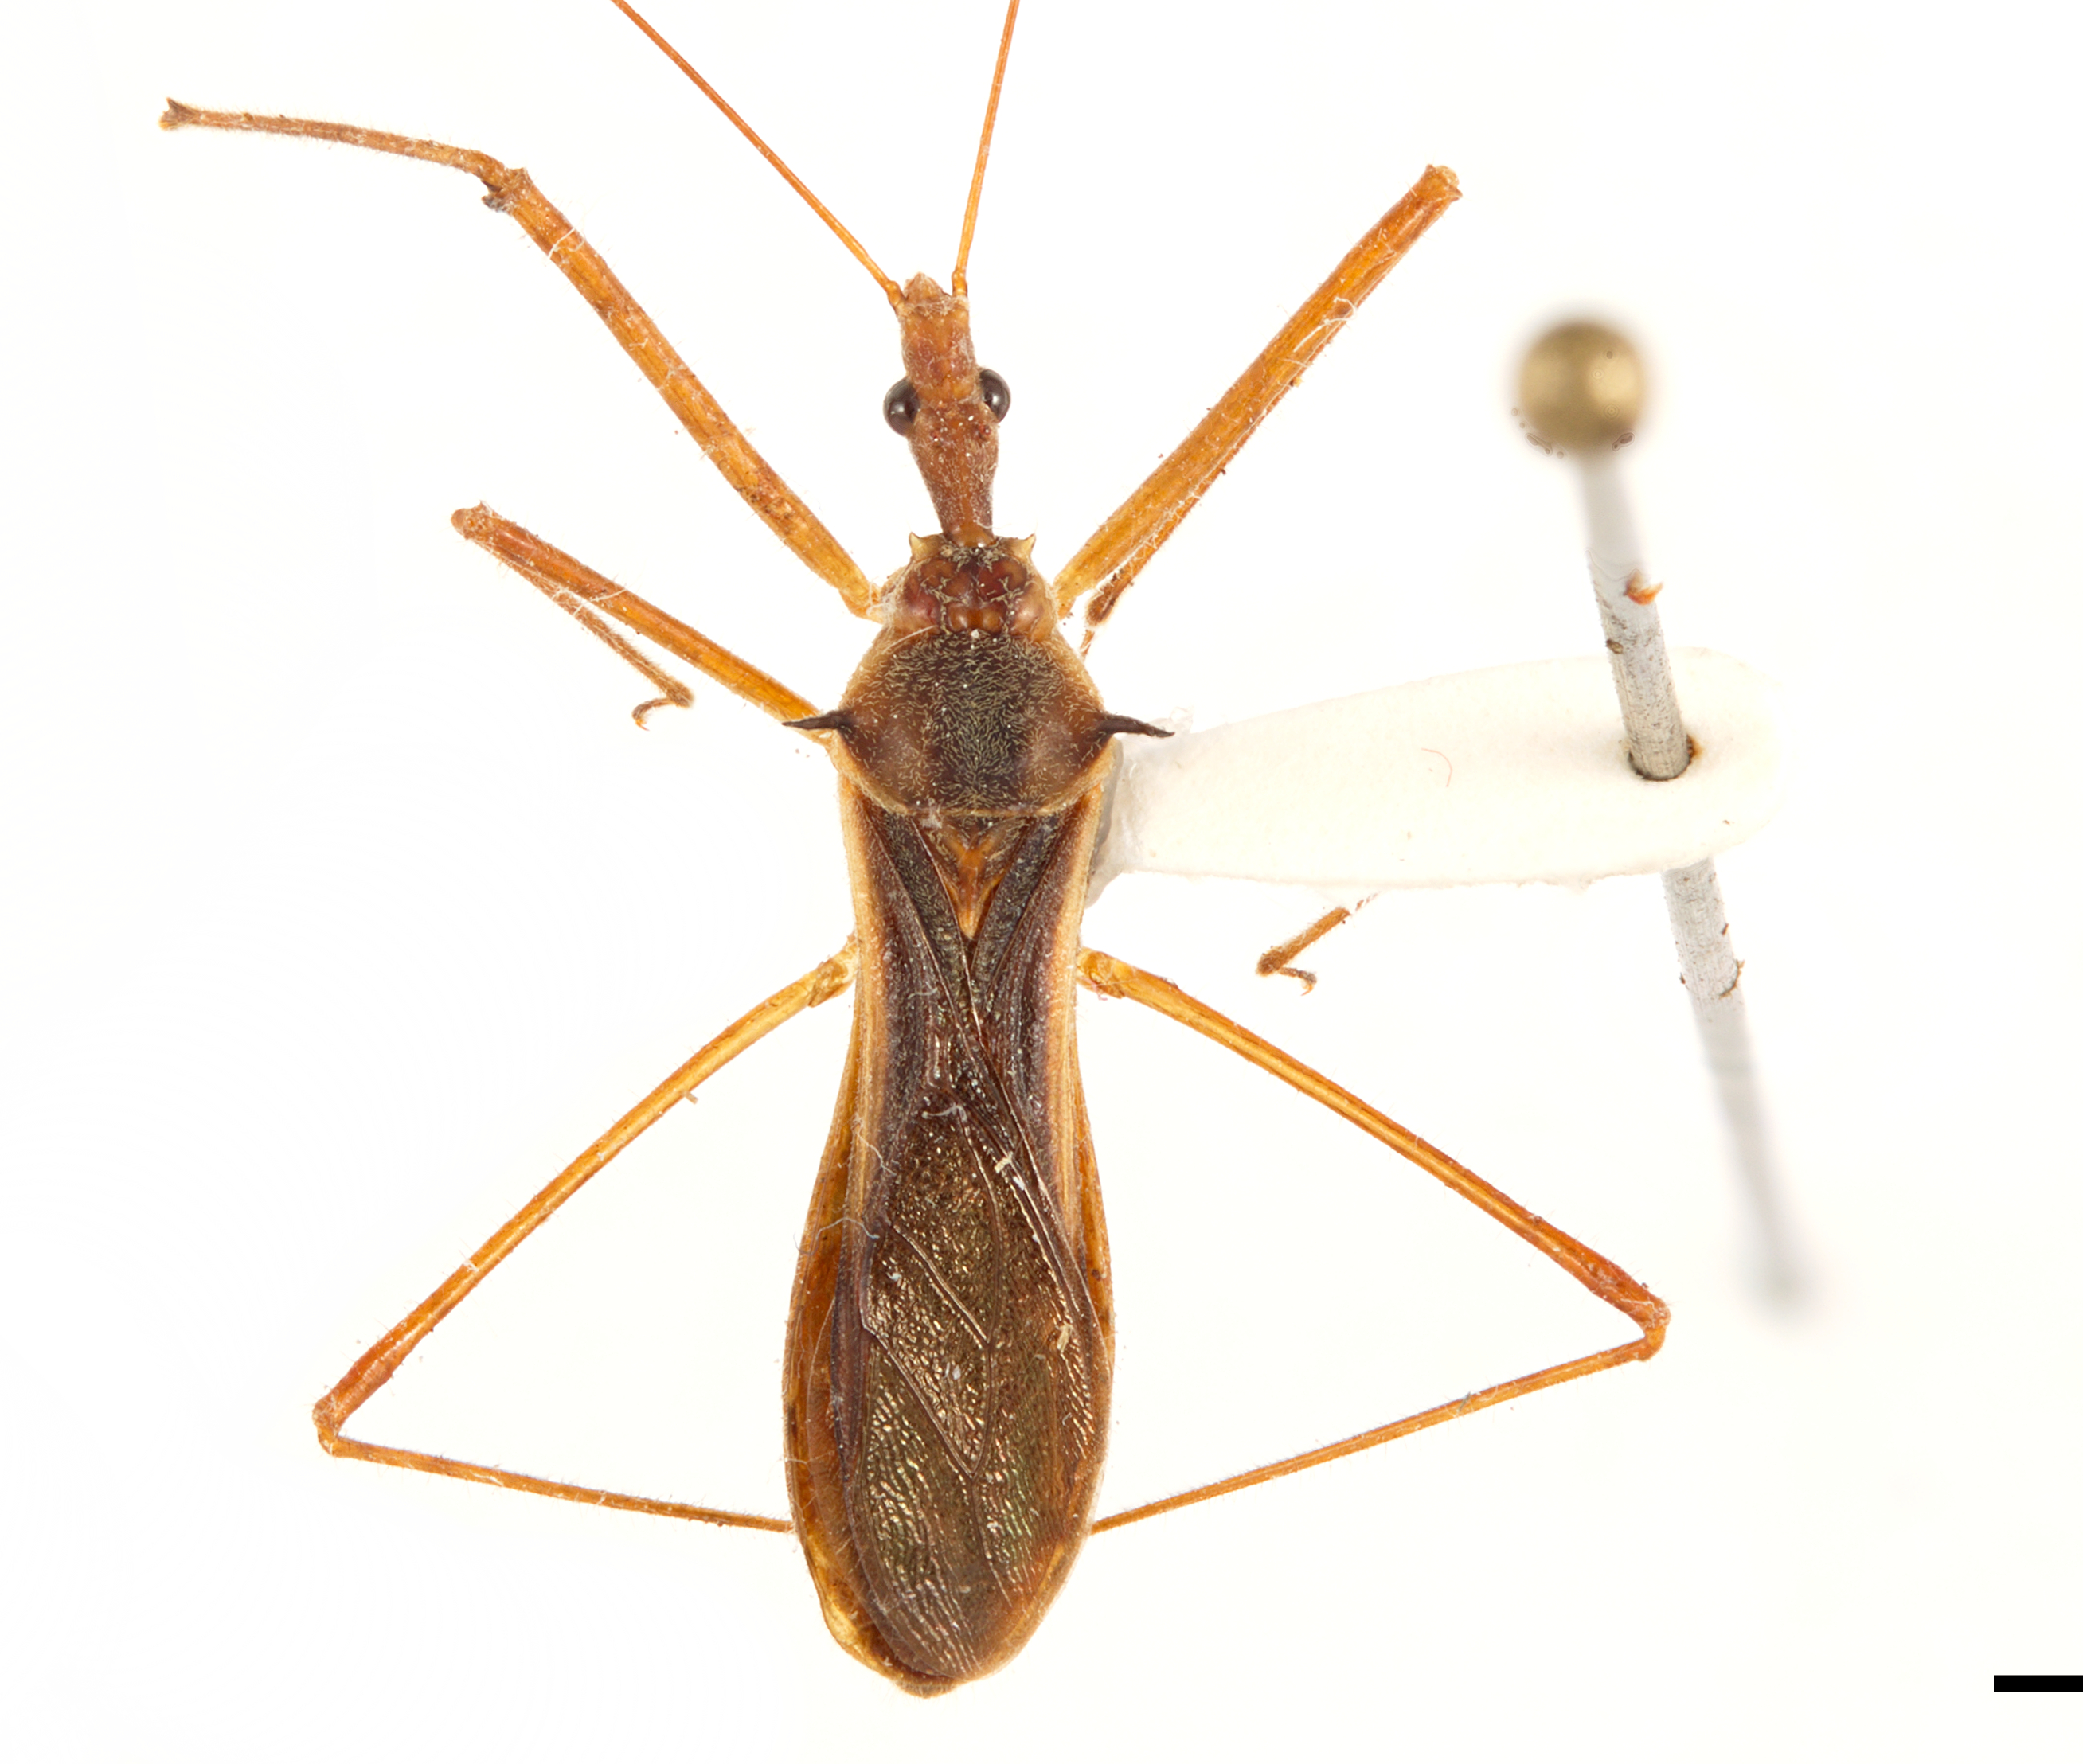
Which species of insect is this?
Euagoras fuscispinus
